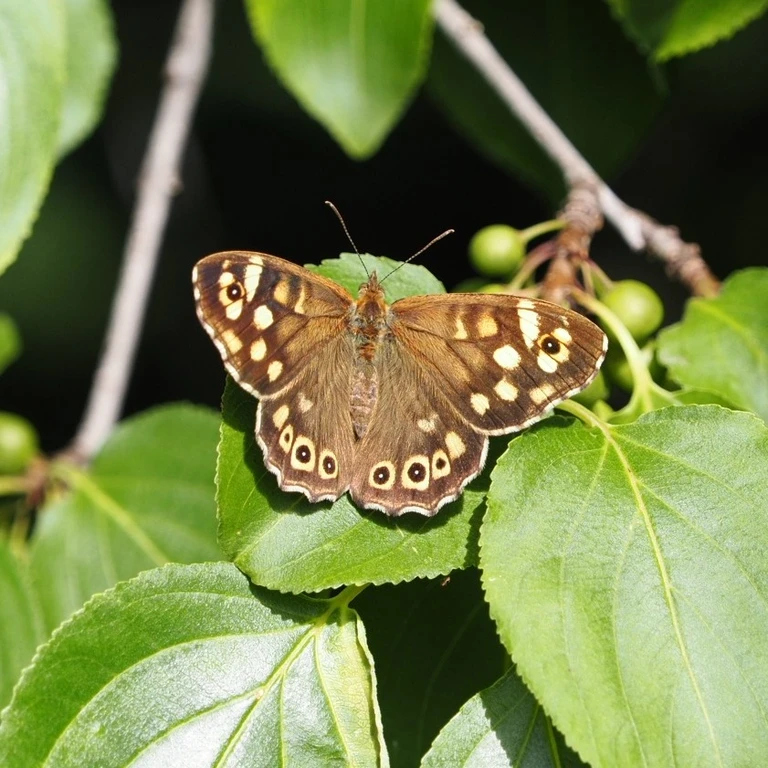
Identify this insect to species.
Pararge aegeria
